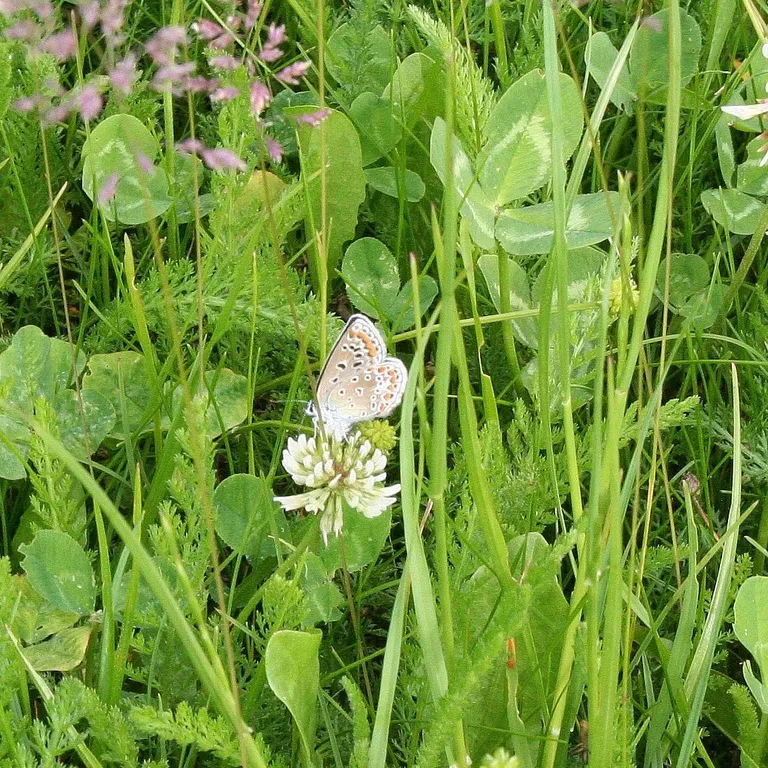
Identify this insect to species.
Polyommatus icarus
